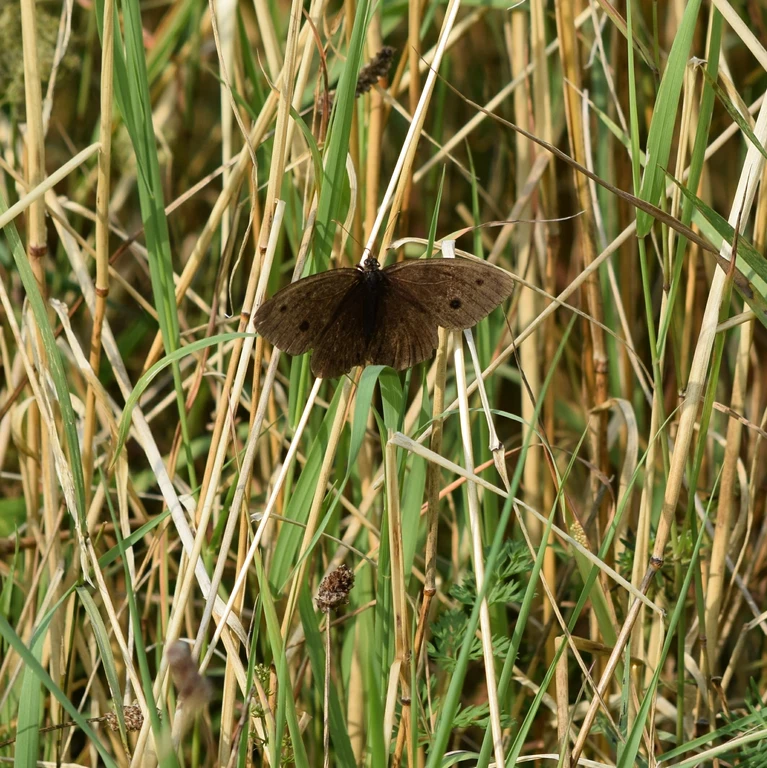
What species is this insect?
Minois dryas
